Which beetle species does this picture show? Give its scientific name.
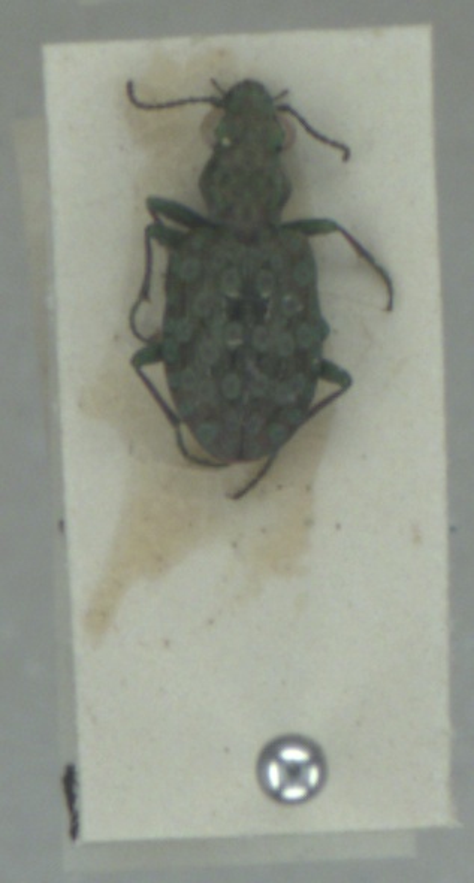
Elaphrus riparius
